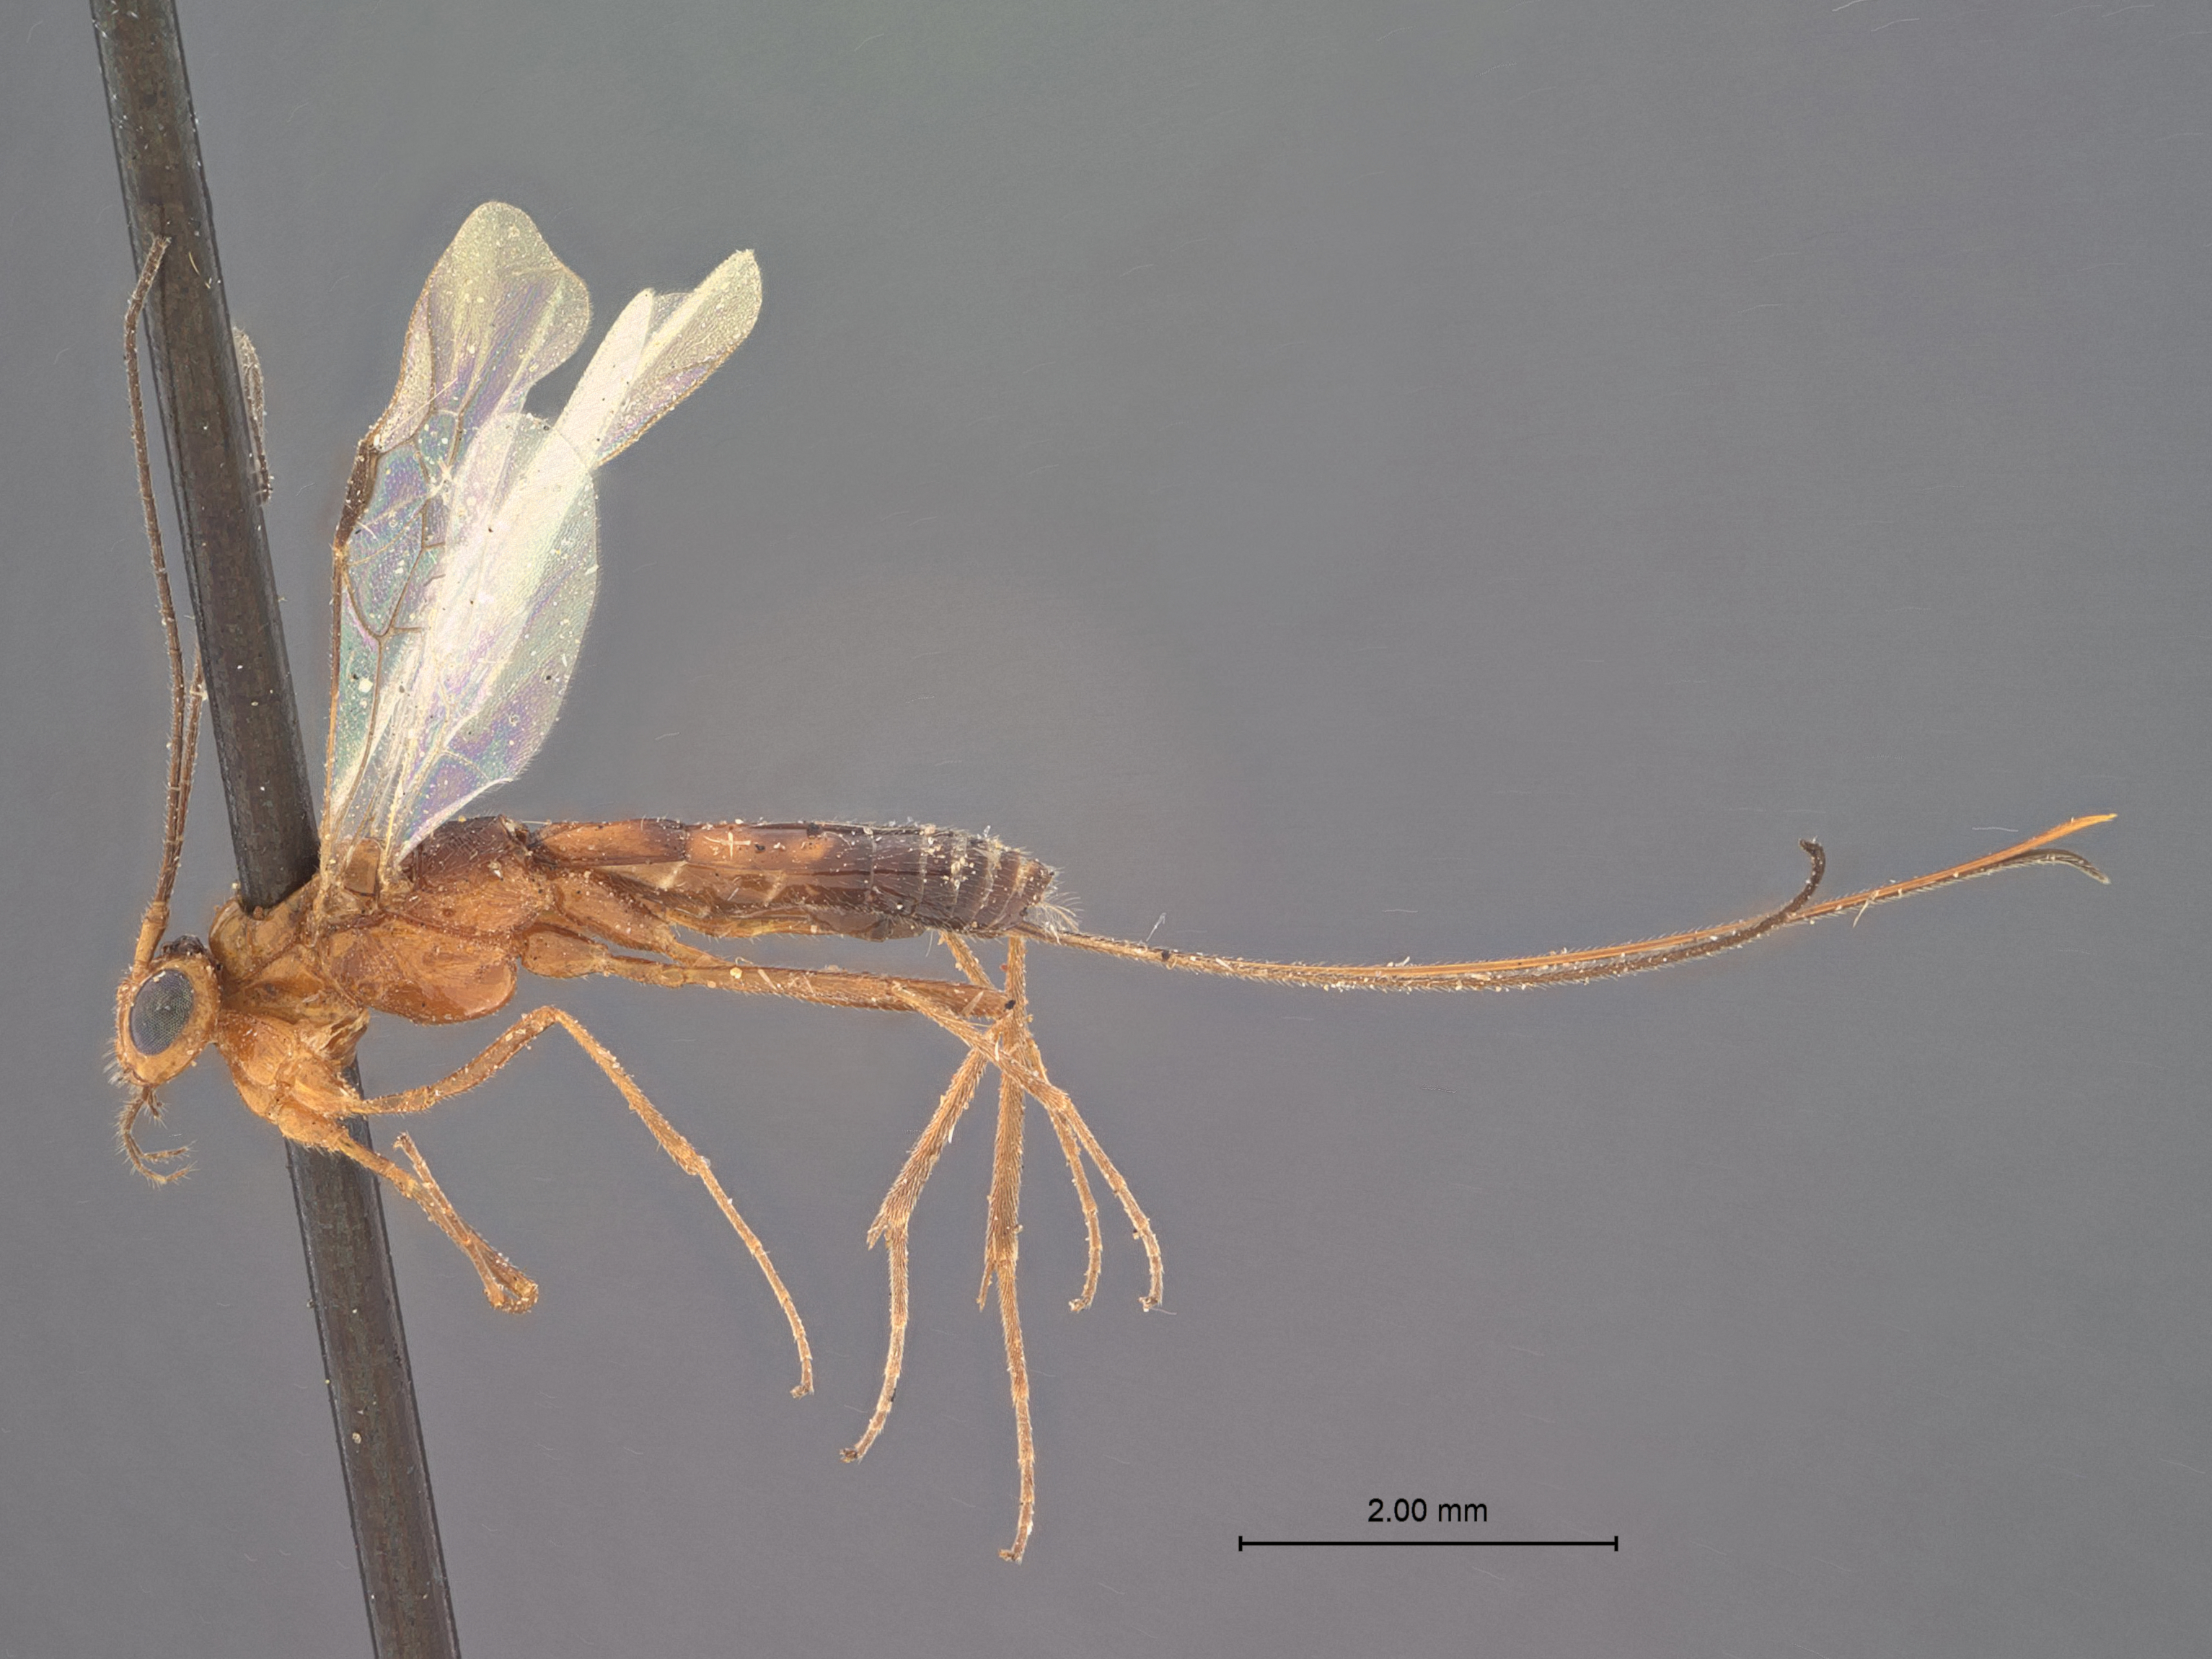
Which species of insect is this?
Macrocentrus pulchripennis
